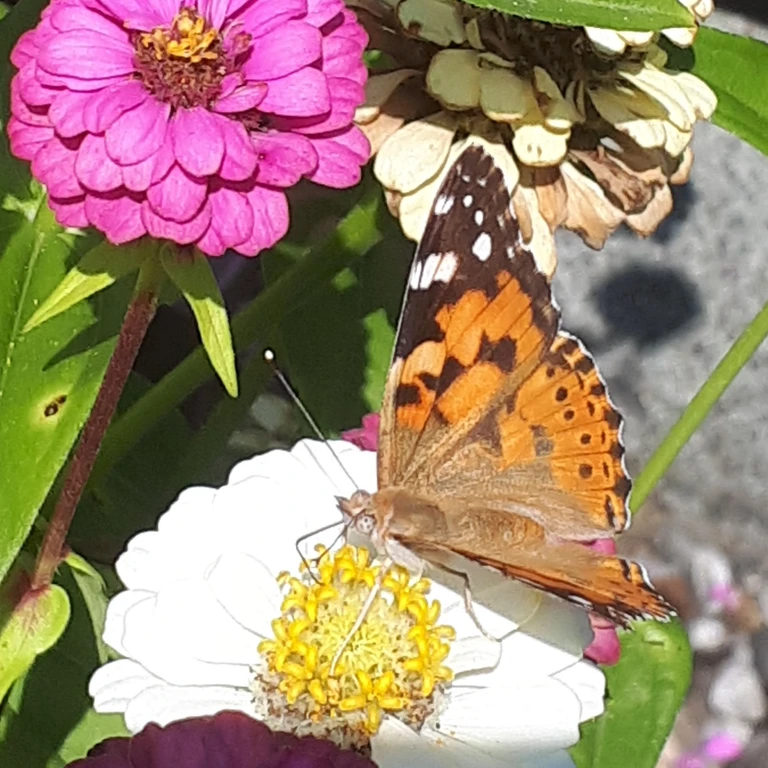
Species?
Vanessa cardui
